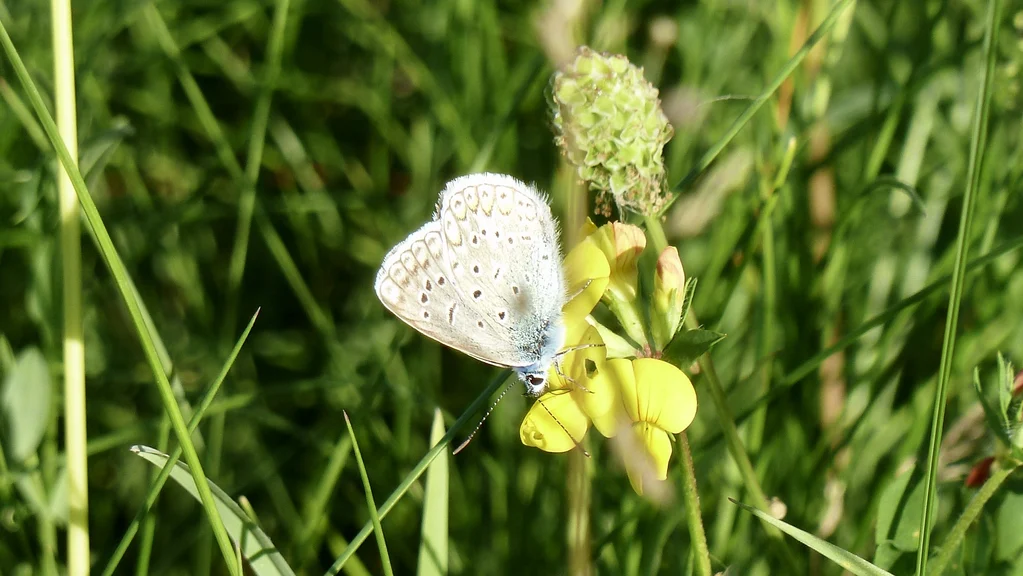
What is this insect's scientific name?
Polyommatus icarus
